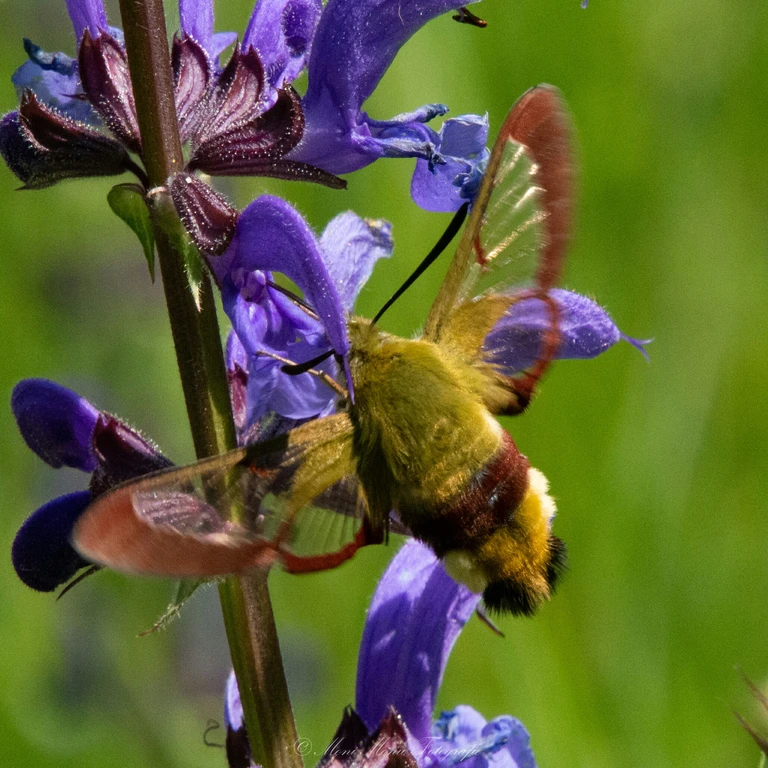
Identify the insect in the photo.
Hemaris fuciformis
